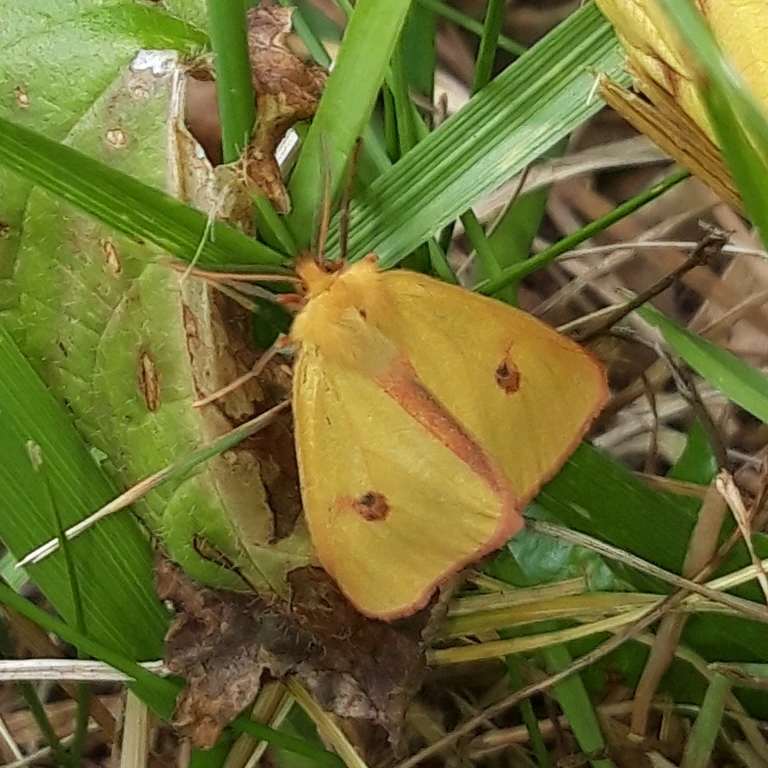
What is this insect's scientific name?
Diacrisia sannio
